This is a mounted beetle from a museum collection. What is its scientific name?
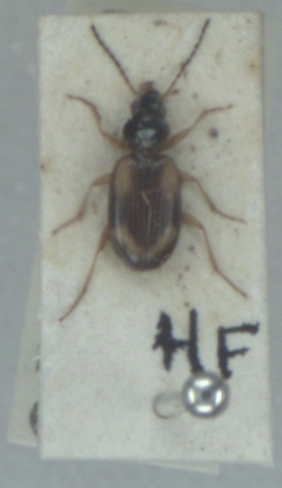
Bembidion tetracolum
